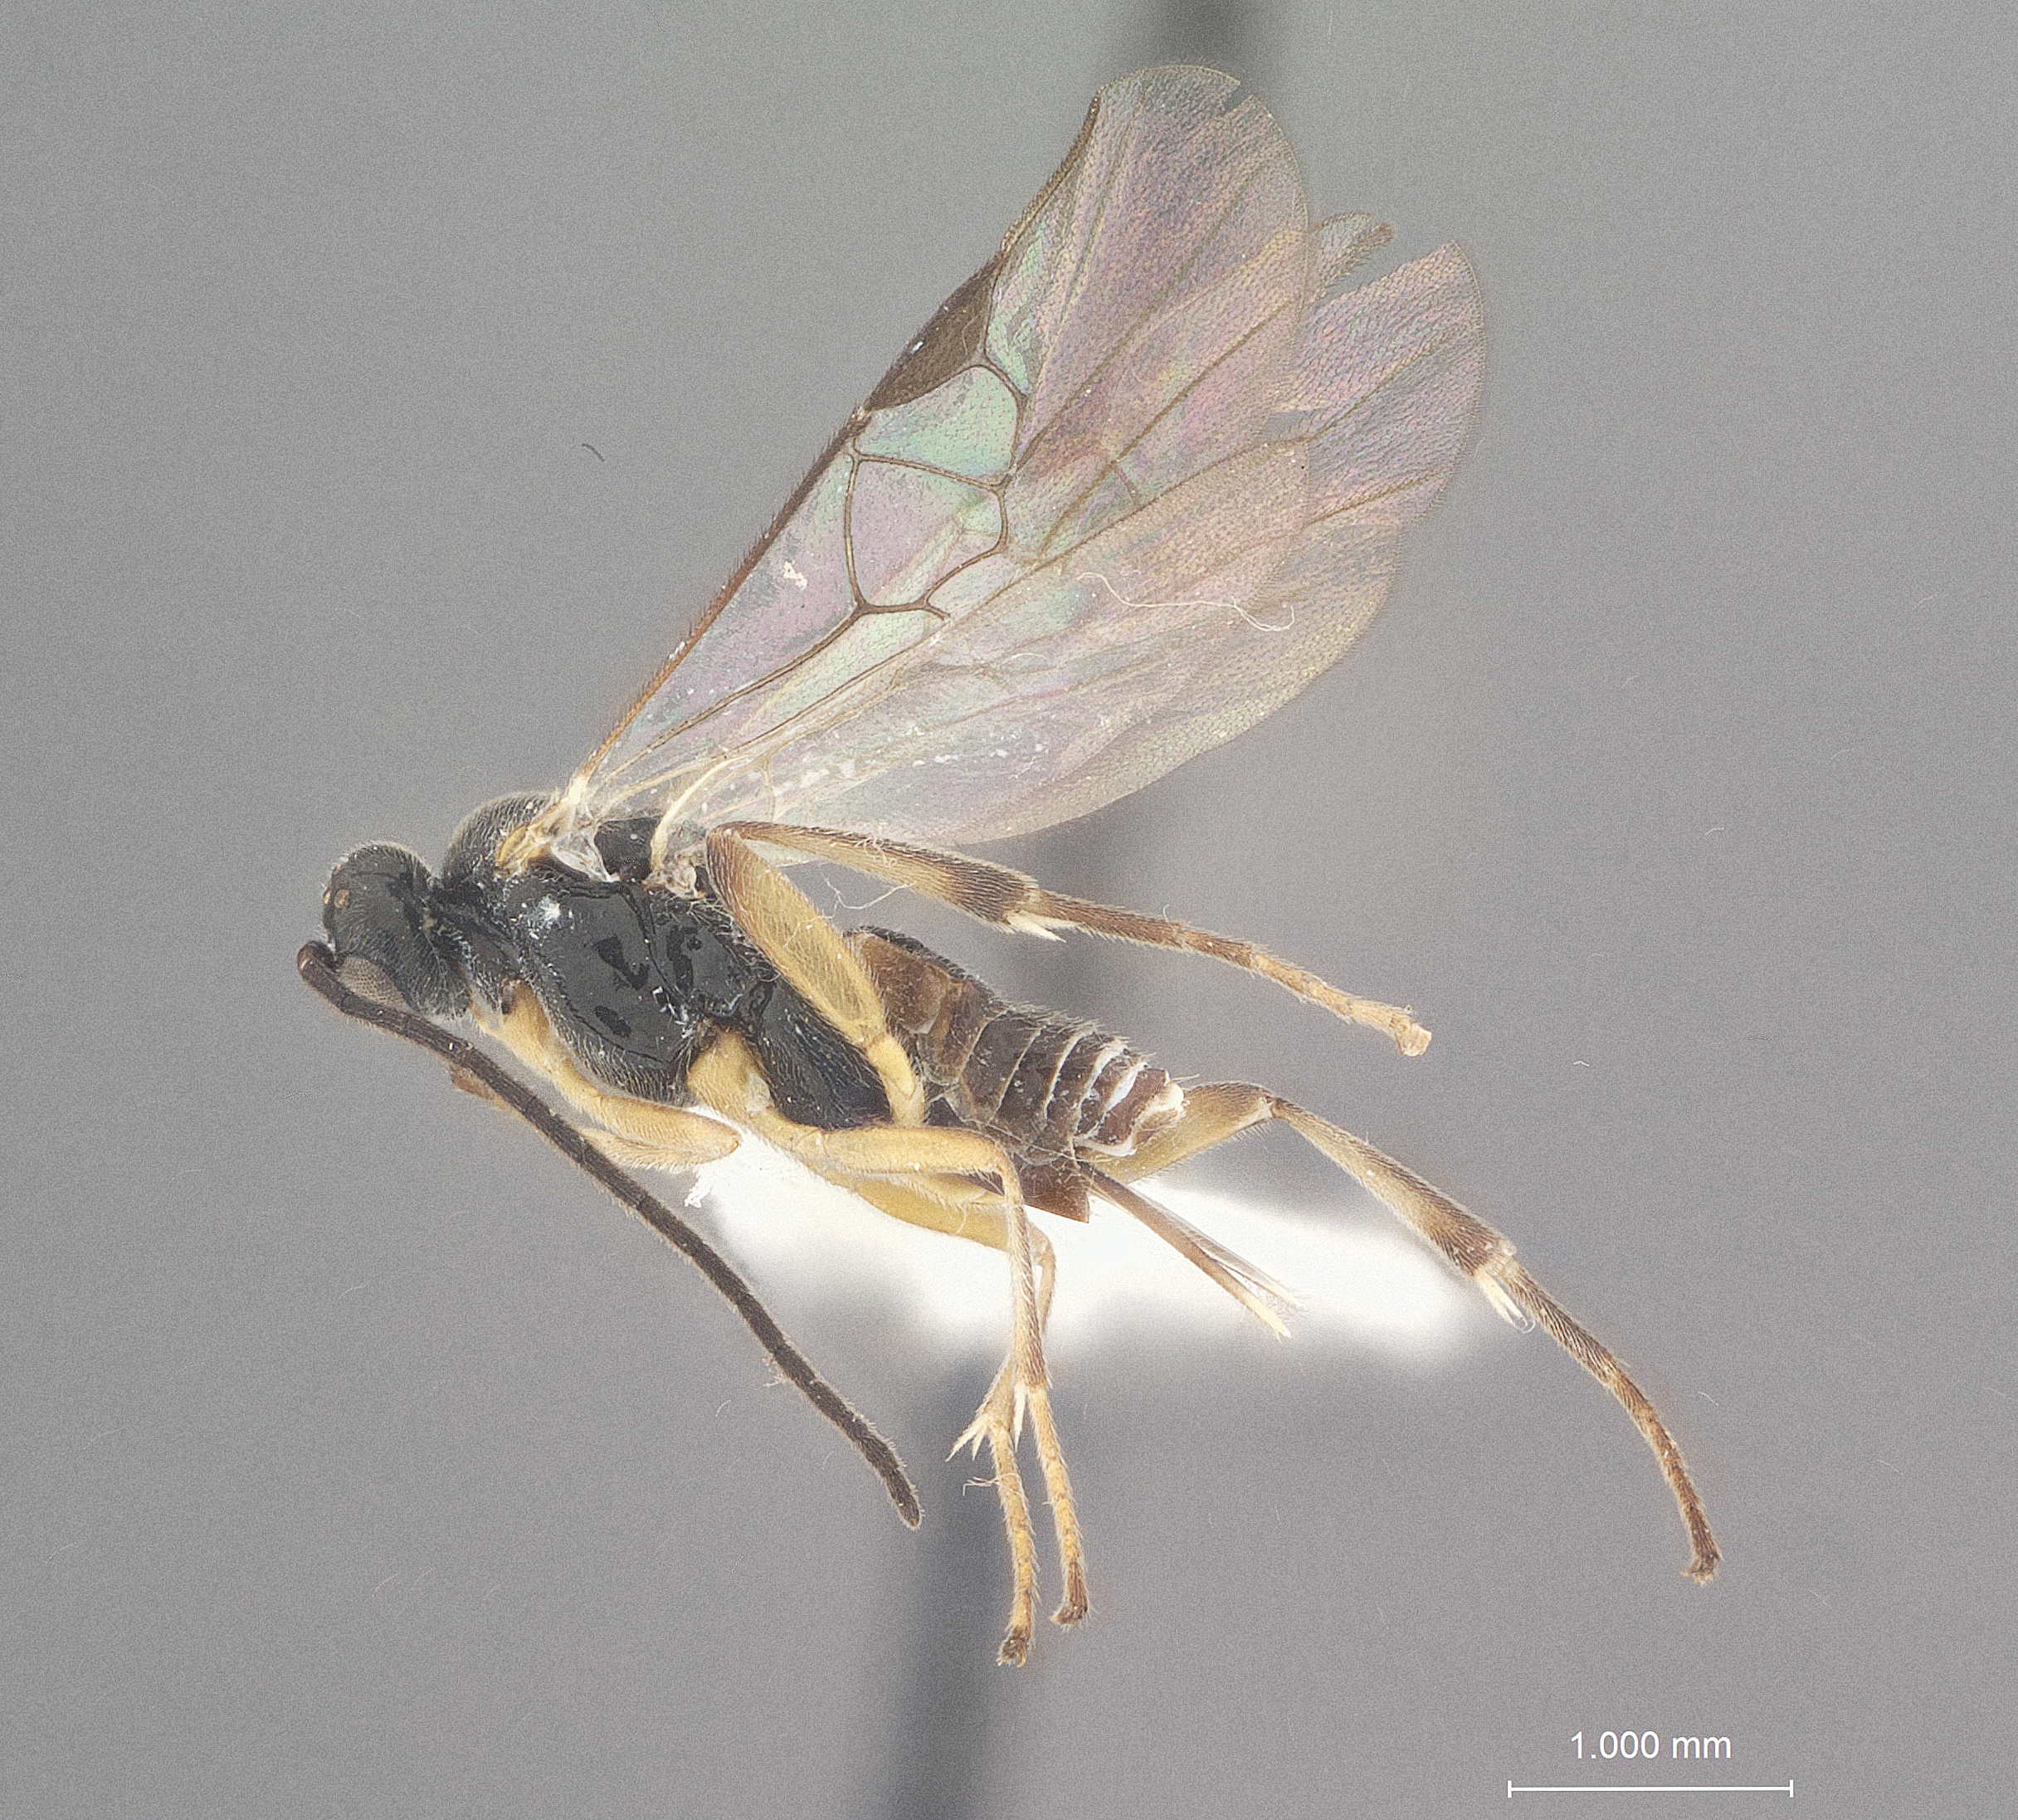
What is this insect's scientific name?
Lathrapanteles ampyx
